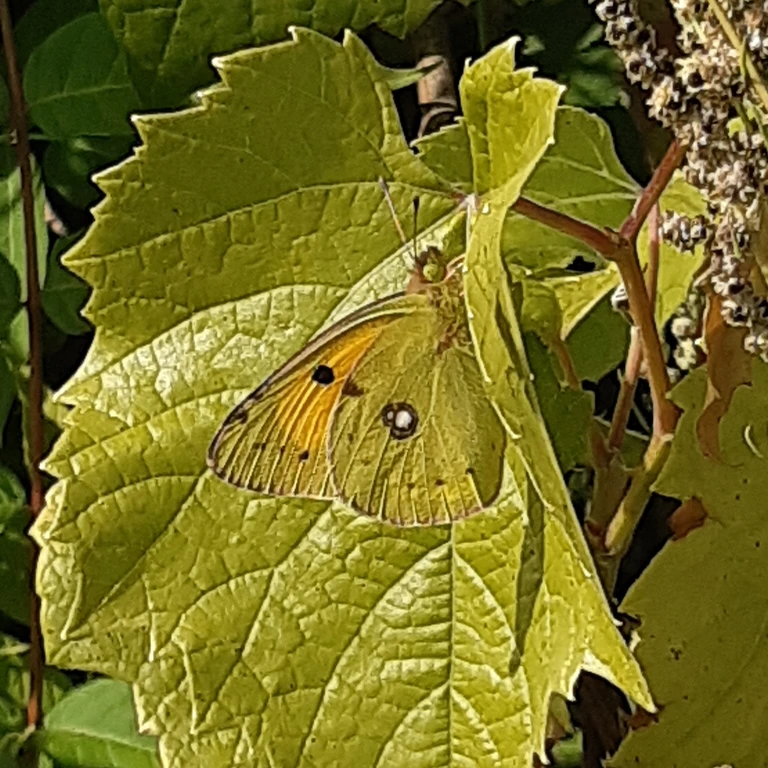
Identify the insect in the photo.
Colias croceus
